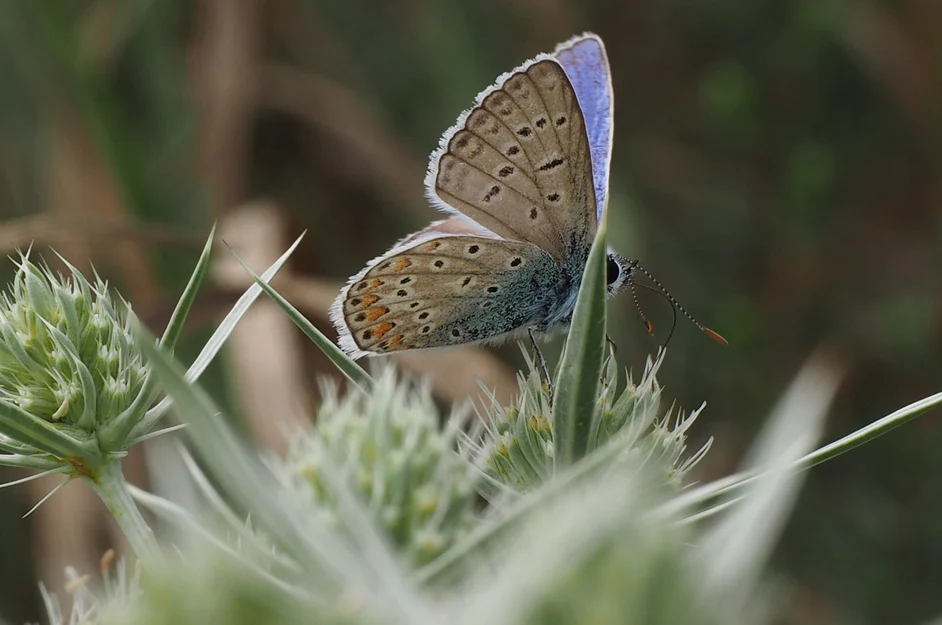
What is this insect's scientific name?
Polyommatus icarus
